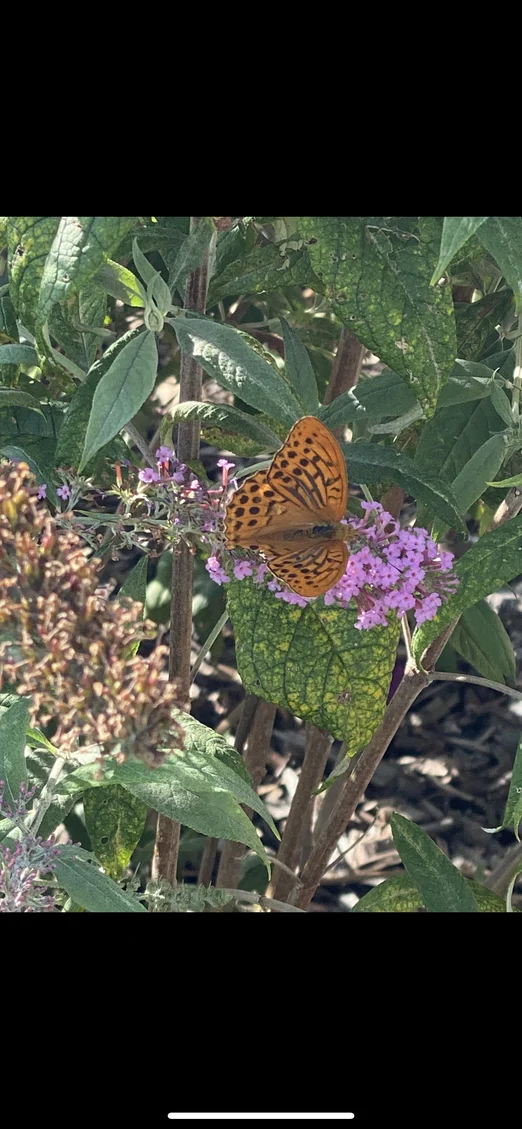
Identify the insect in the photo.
Argynnis paphia
